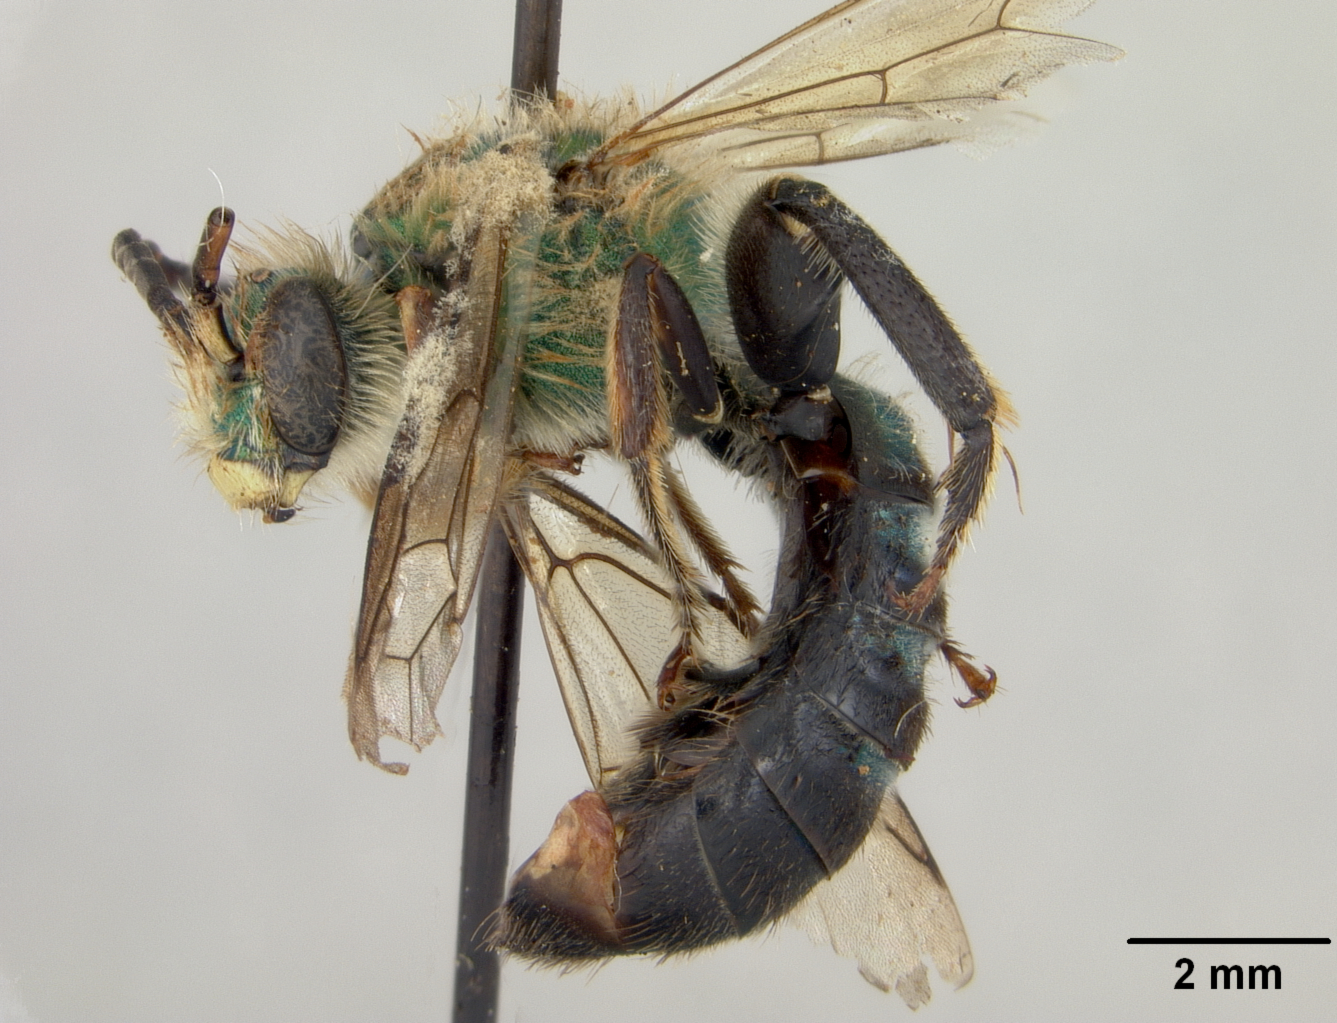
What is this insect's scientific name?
Caenohalictus uyacanus
